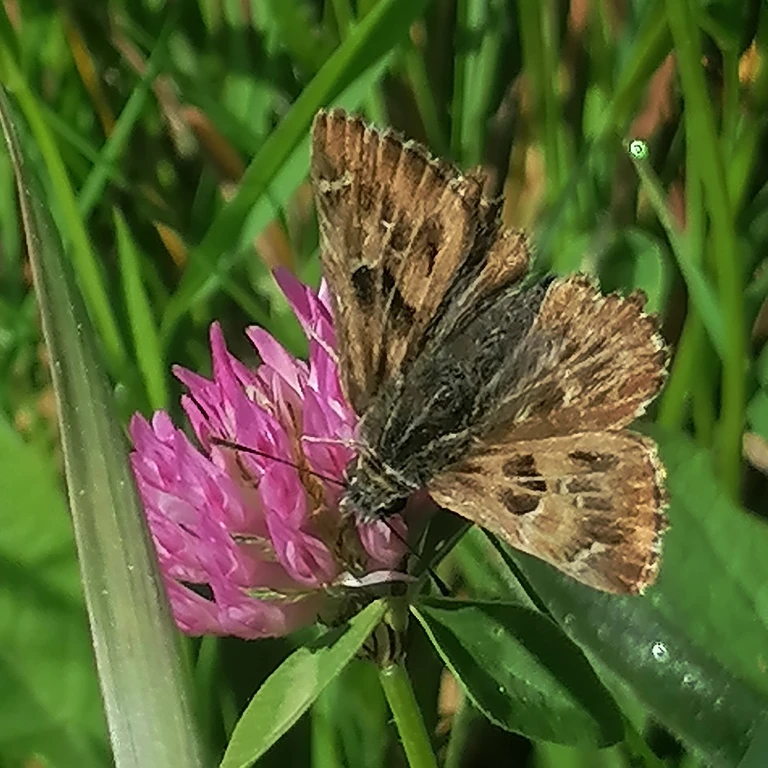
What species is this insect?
Carcharodus alceae
